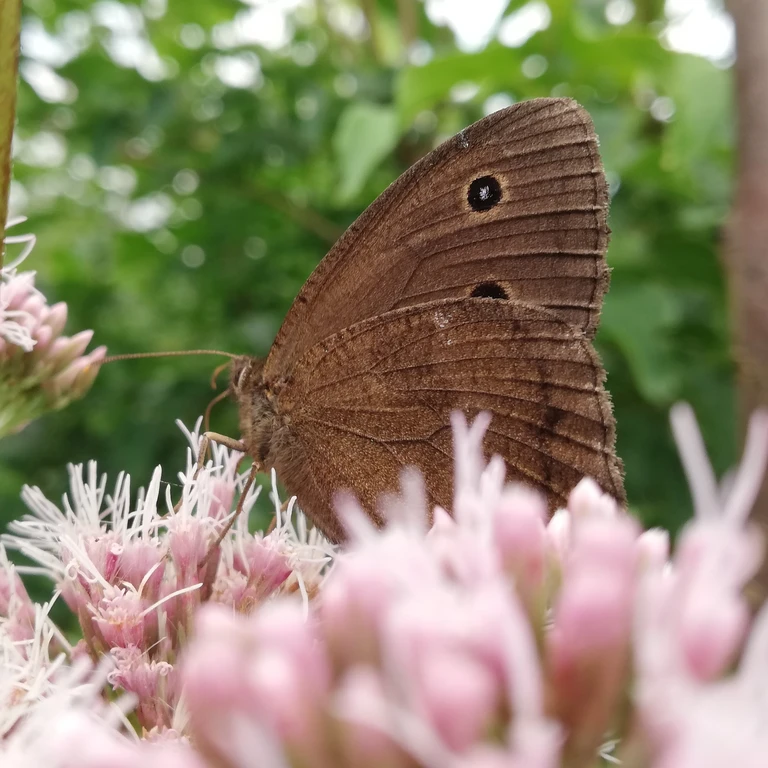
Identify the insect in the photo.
Minois dryas
